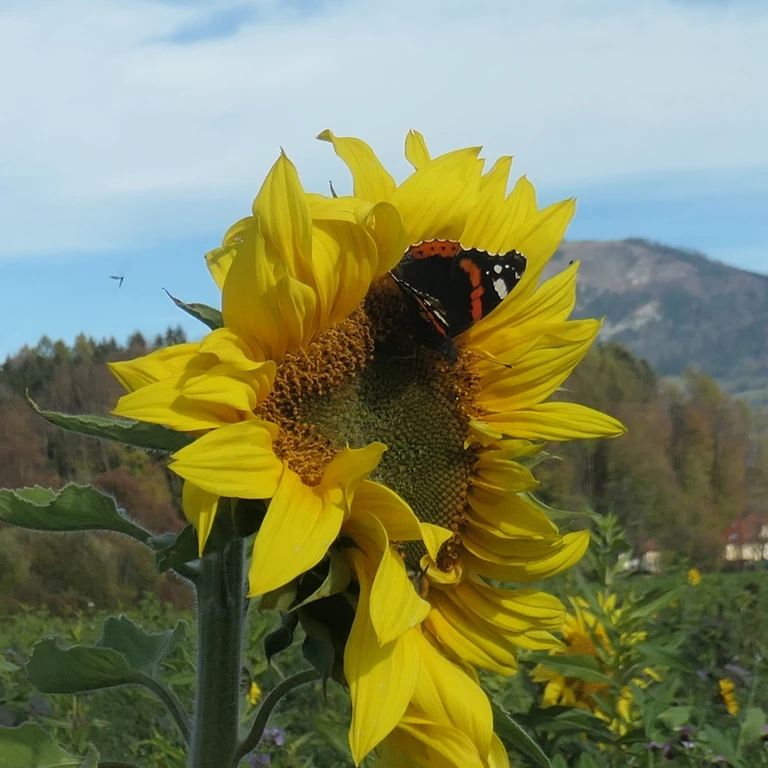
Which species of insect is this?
Vanessa atalanta
